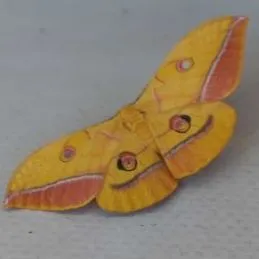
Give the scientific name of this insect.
Antheraea yamamai
